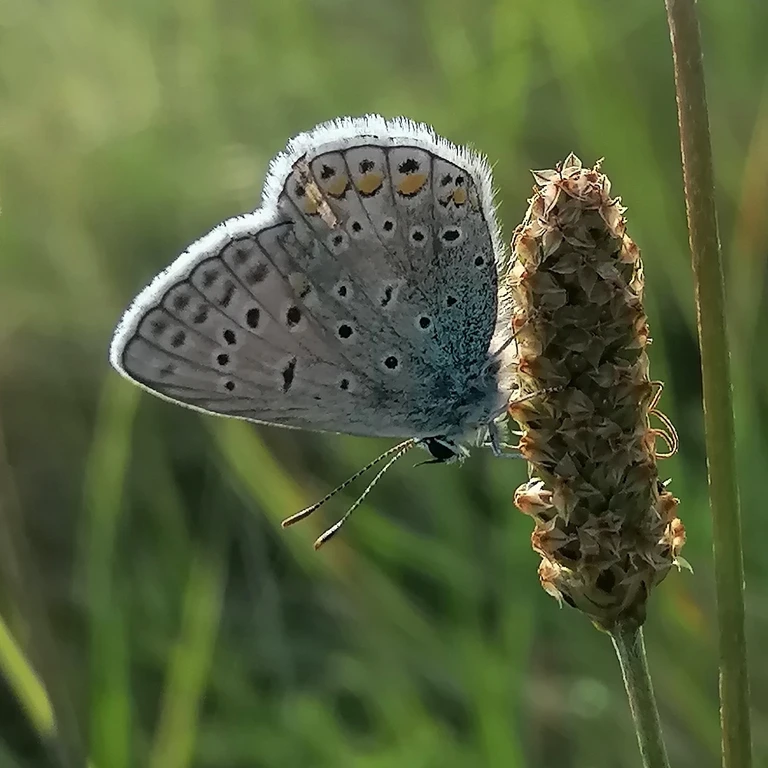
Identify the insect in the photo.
Polyommatus icarus
